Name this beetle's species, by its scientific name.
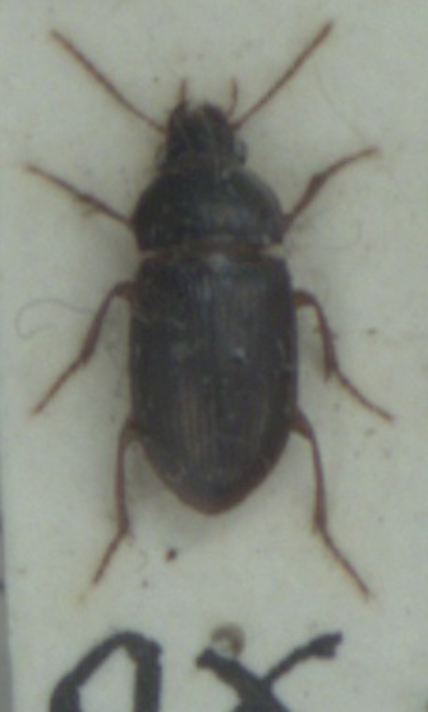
Amara bifrons
